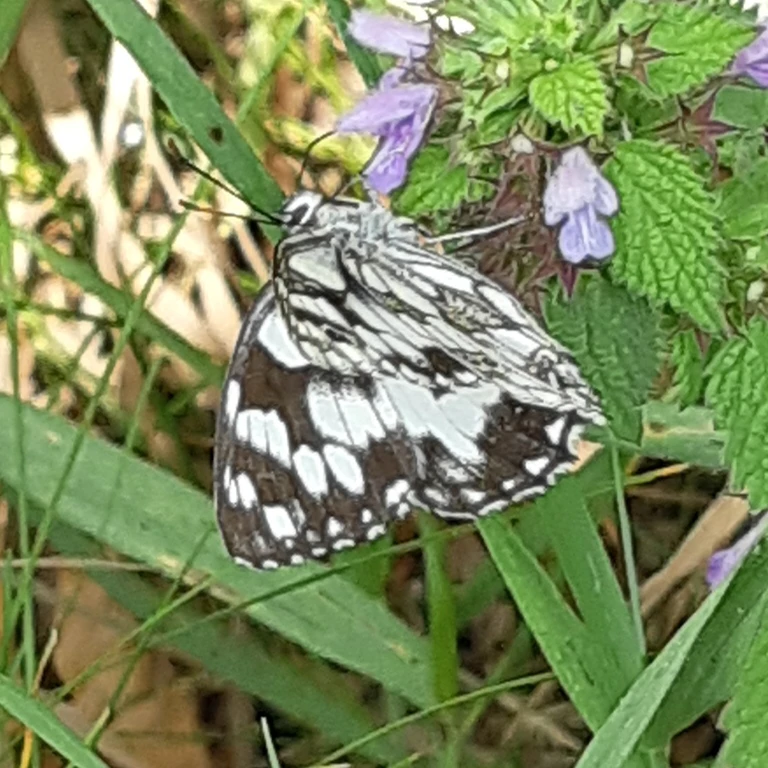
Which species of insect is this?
Melanargia galathea
